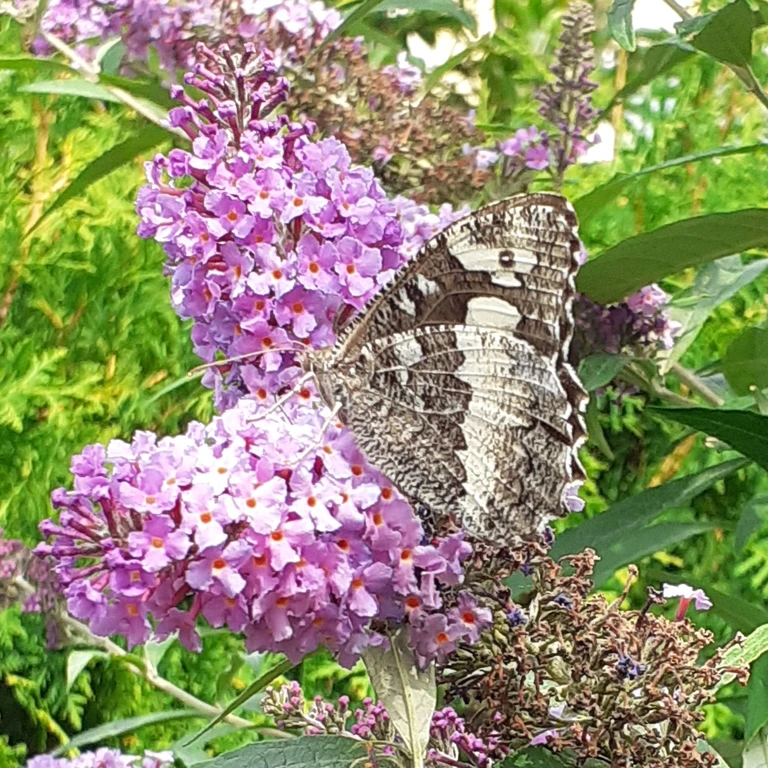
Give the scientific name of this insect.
Brintesia circe
